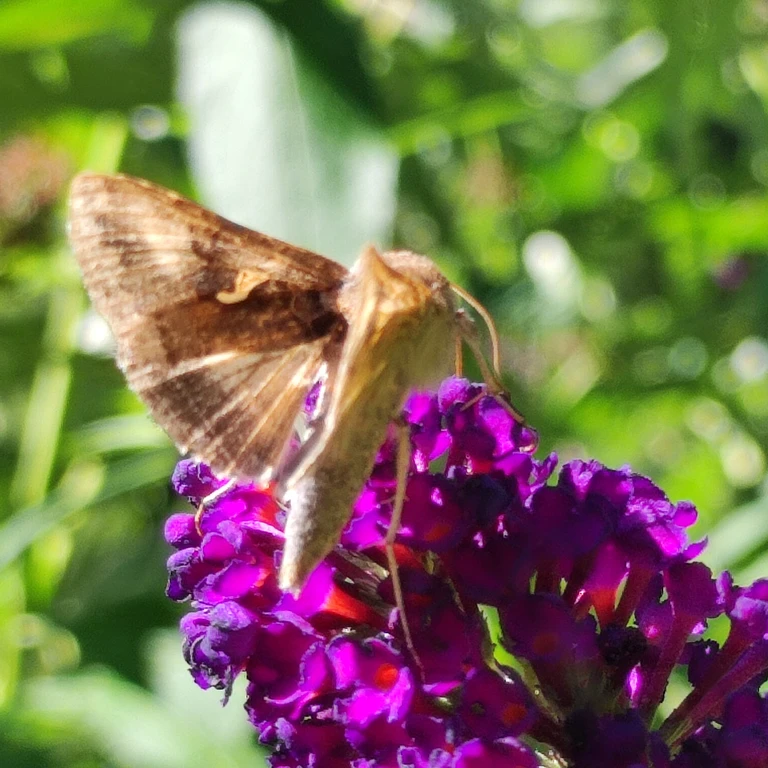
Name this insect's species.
Autographa gamma
